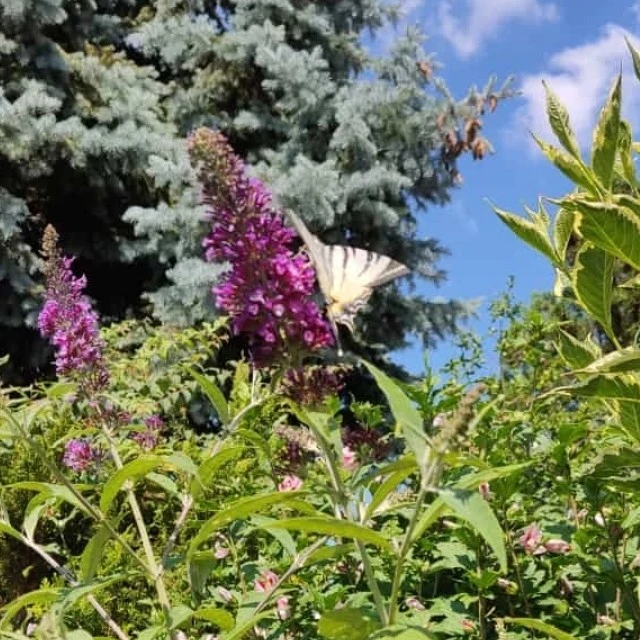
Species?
Iphiclides podalirius
